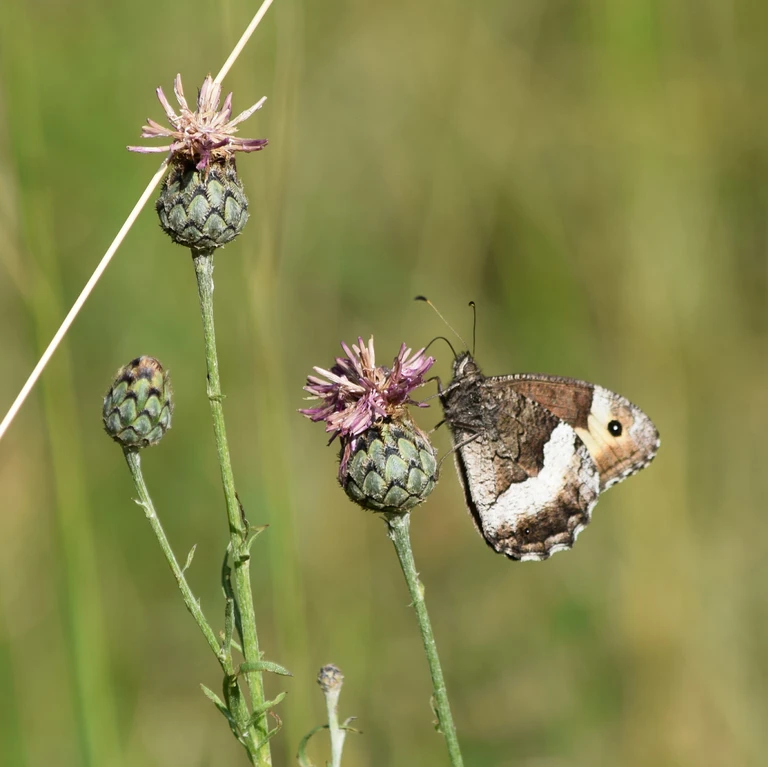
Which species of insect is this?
Hipparchia alcyone
